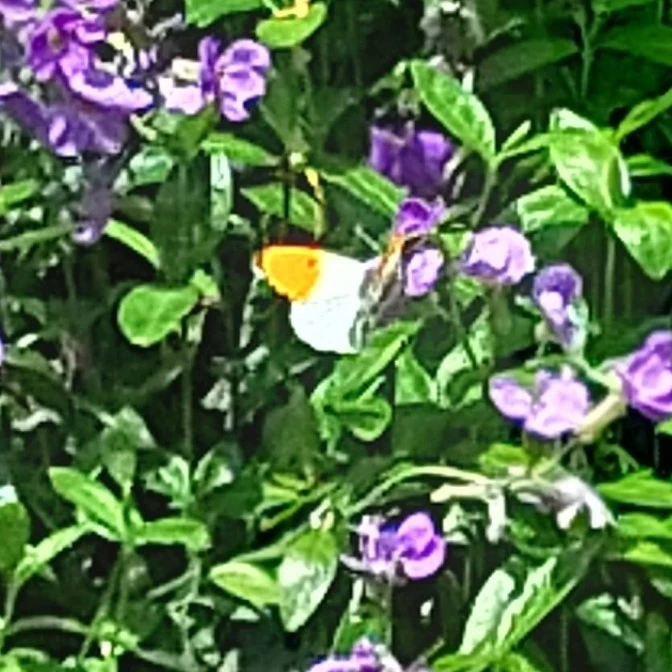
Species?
Anthocharis cardamines
